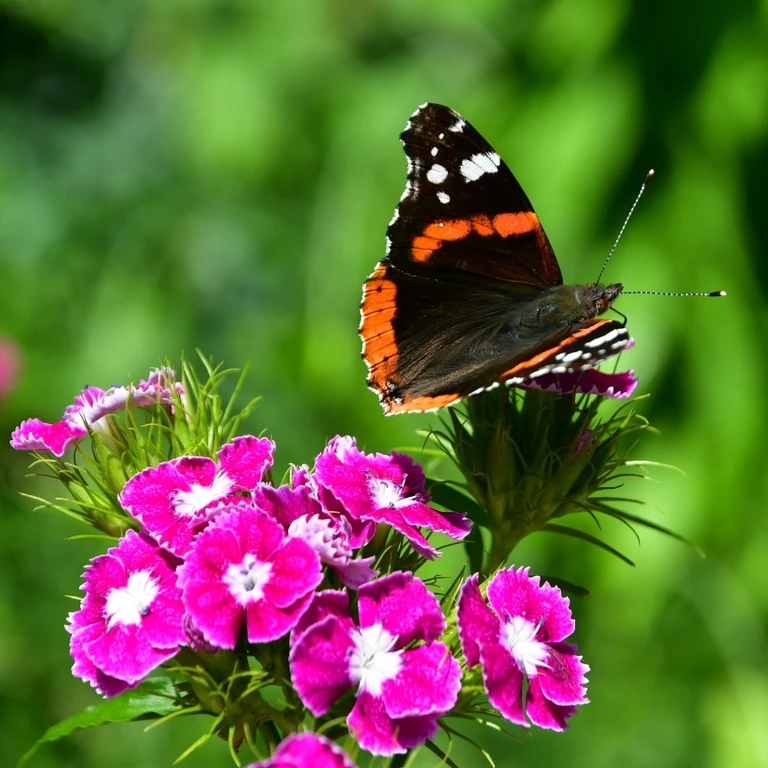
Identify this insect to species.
Vanessa atalanta
